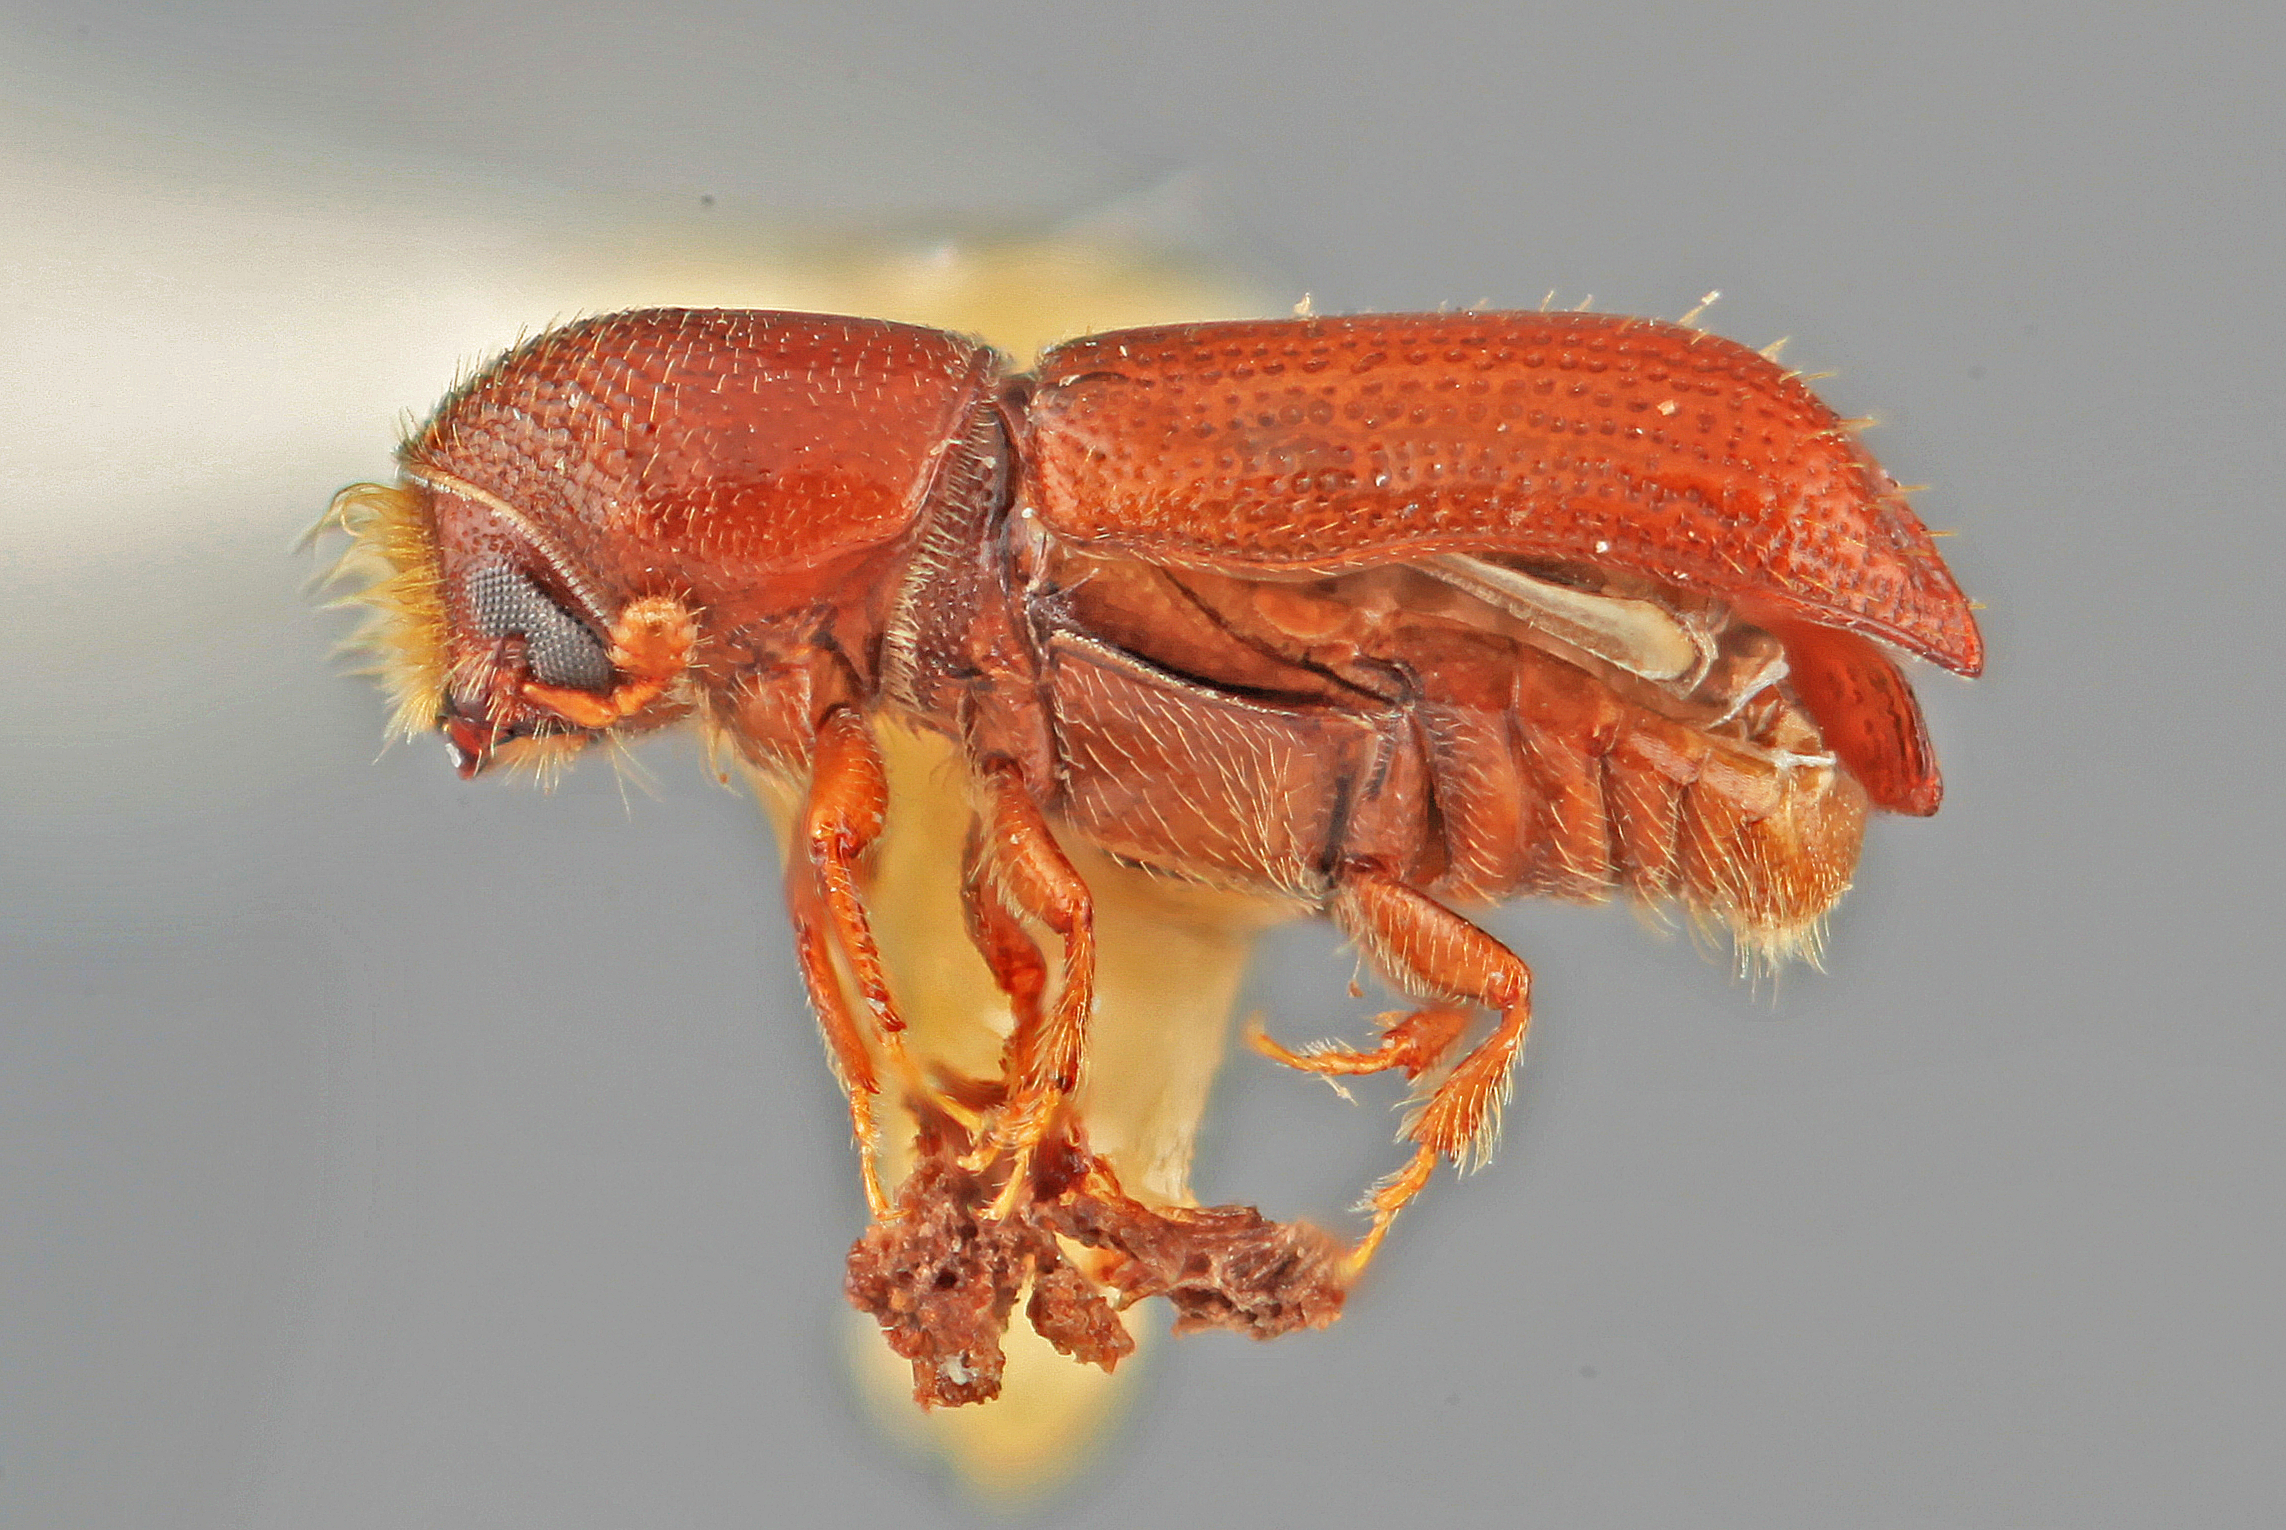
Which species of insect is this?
Pityophthorus minatus
